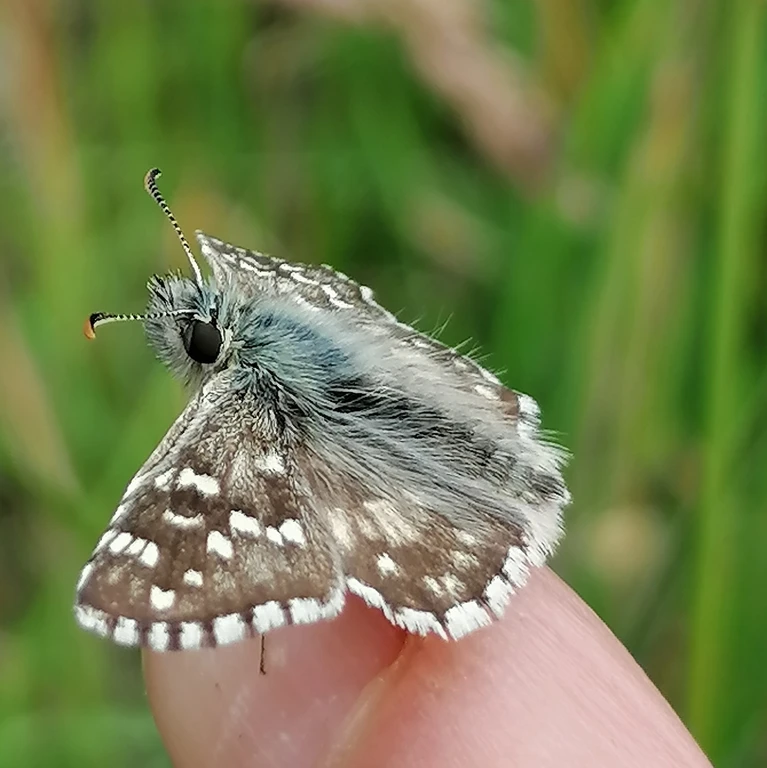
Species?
Pyrgus armoricanus
